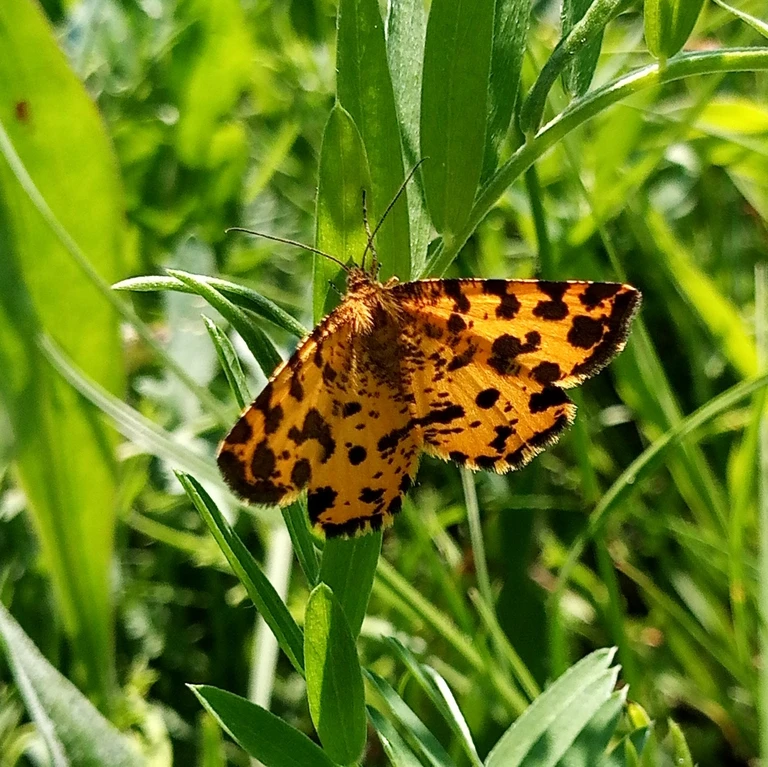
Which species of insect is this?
Pseudopanthera macularia
